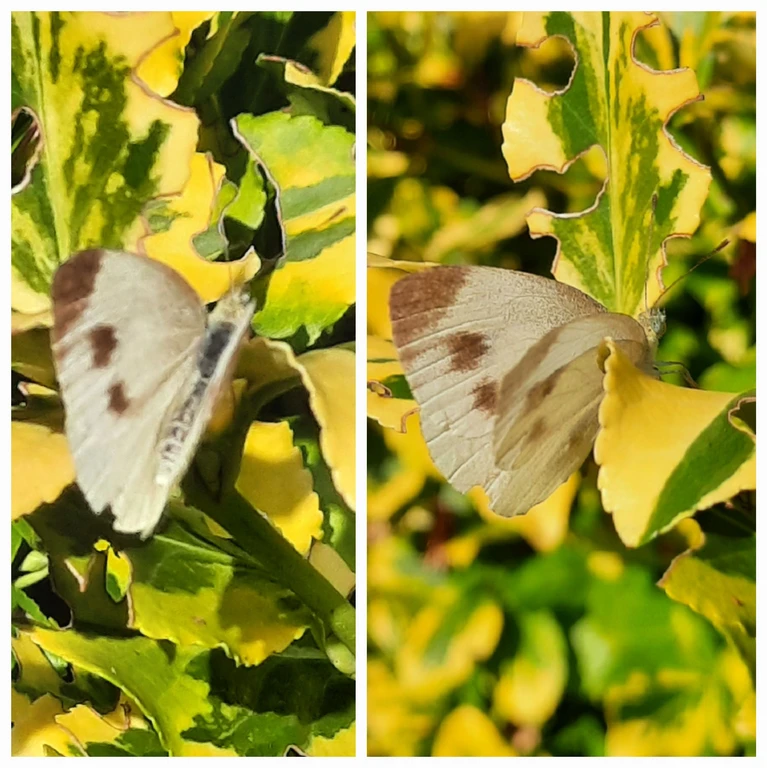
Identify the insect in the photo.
Pieris mannii
